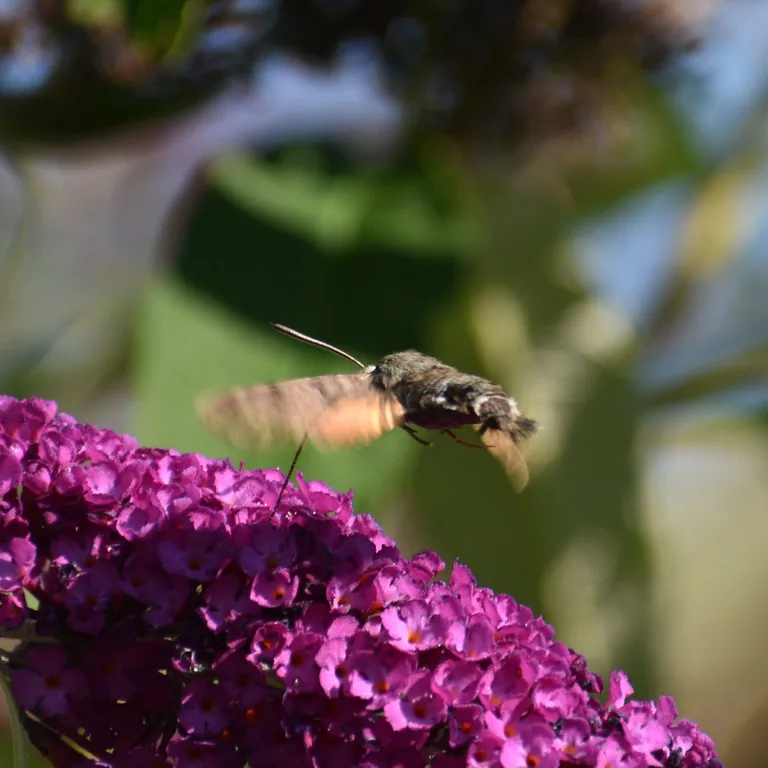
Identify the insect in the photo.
Macroglossum stellatarum
